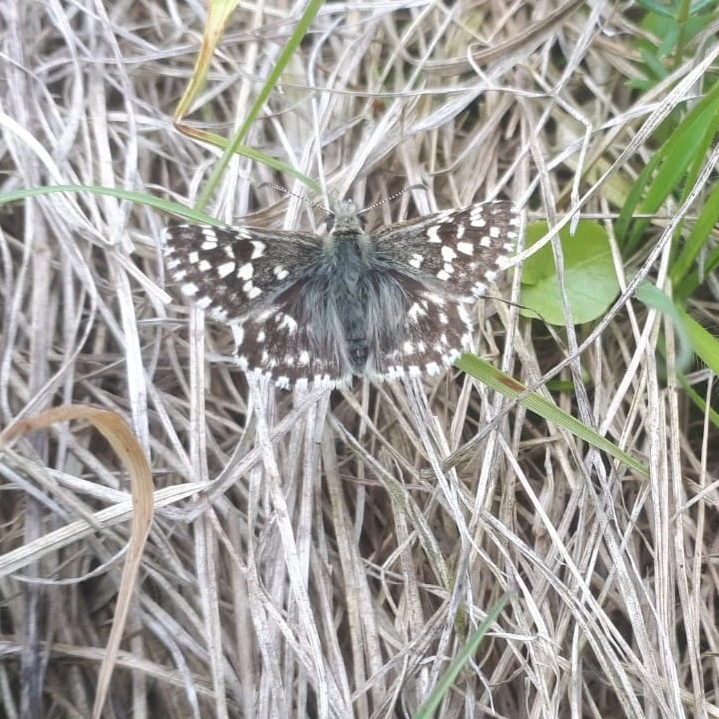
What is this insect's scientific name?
Pyrgus malvae
